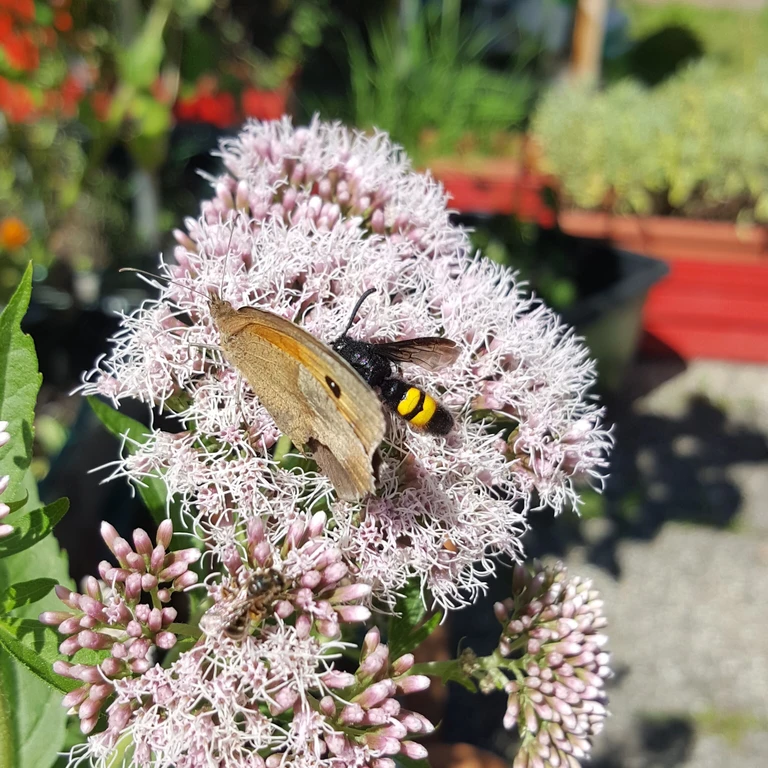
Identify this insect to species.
Maniola jurtina
